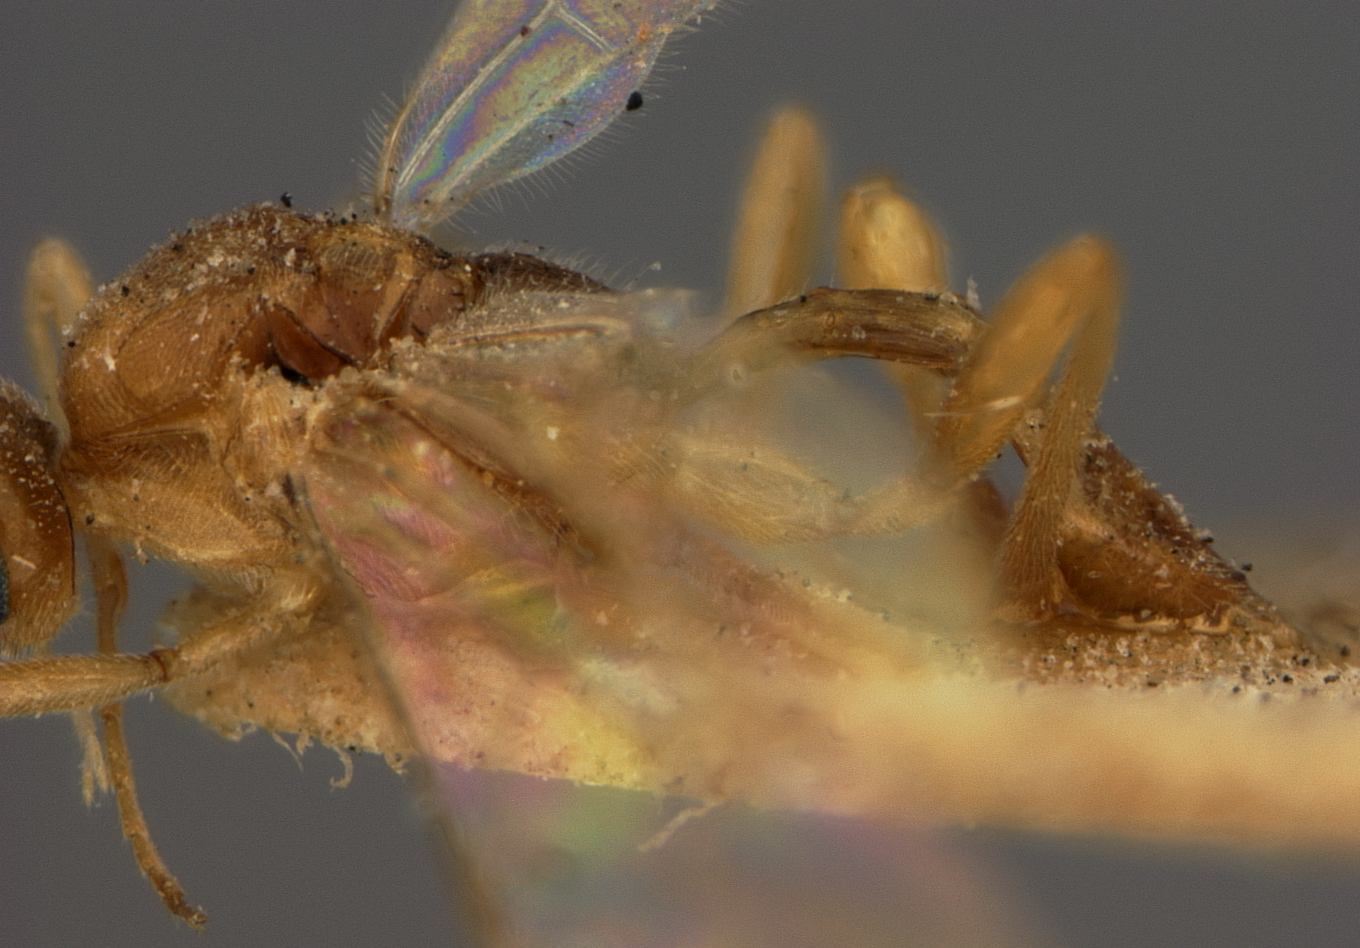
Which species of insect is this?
Meteorus coquilletti
